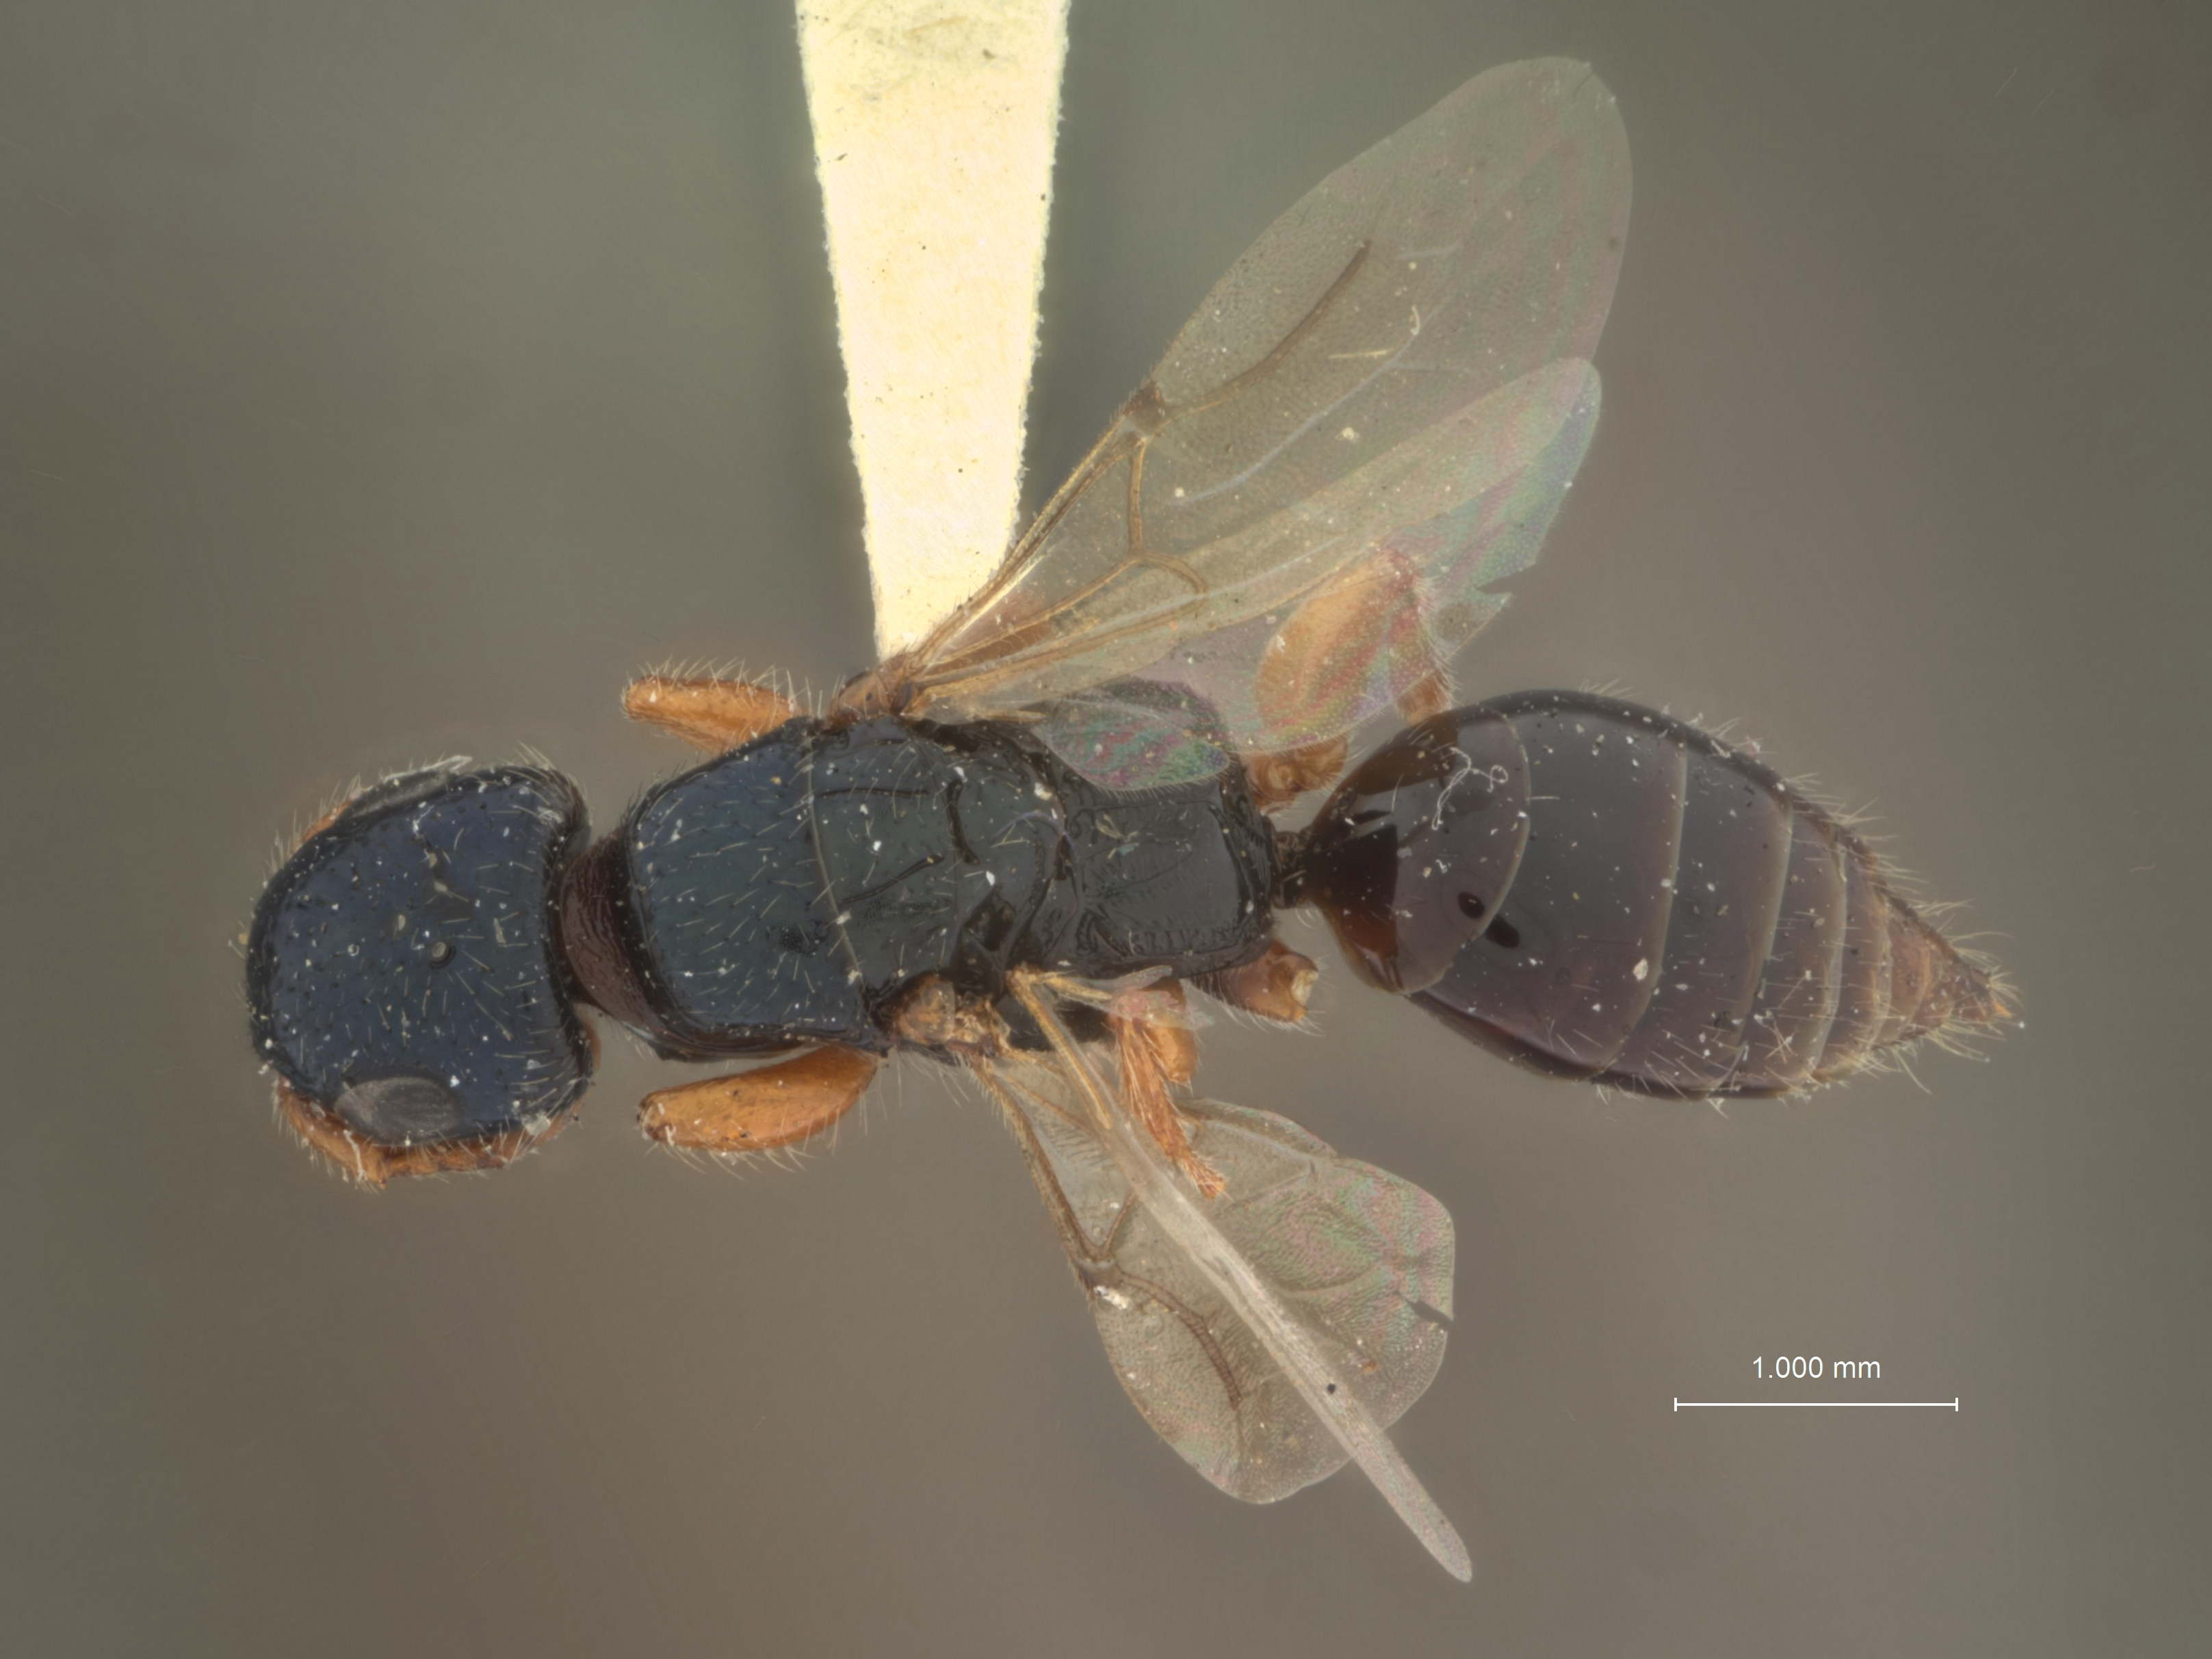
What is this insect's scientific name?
Anisepyris gibbosifrons
